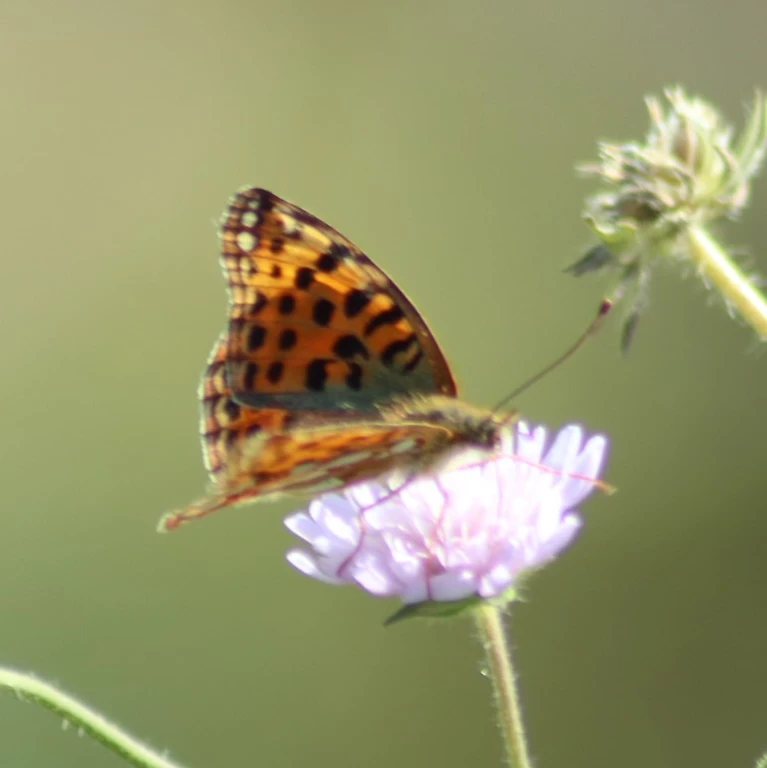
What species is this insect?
Issoria lathonia
